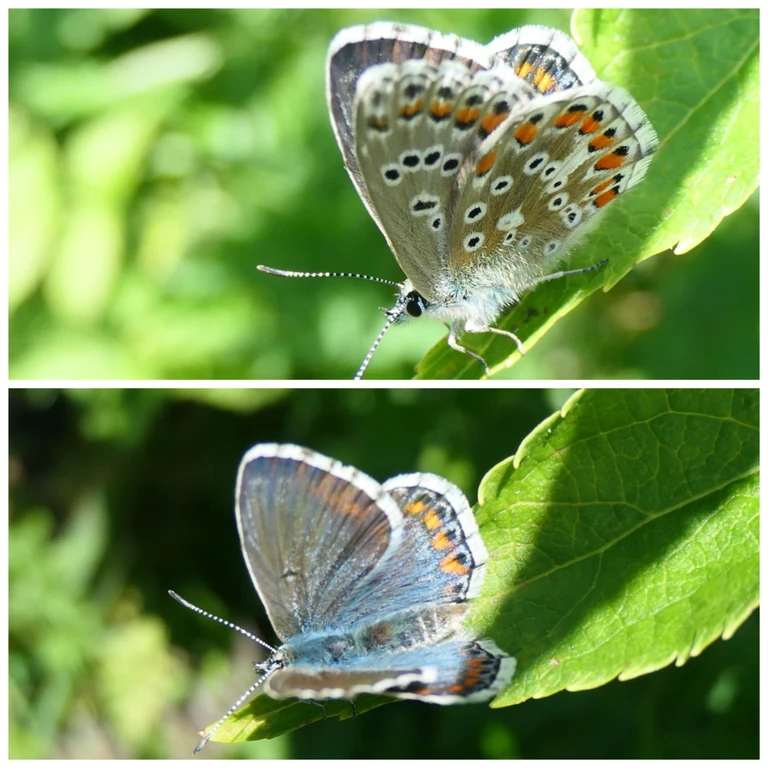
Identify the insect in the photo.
Lysandra bellargus
